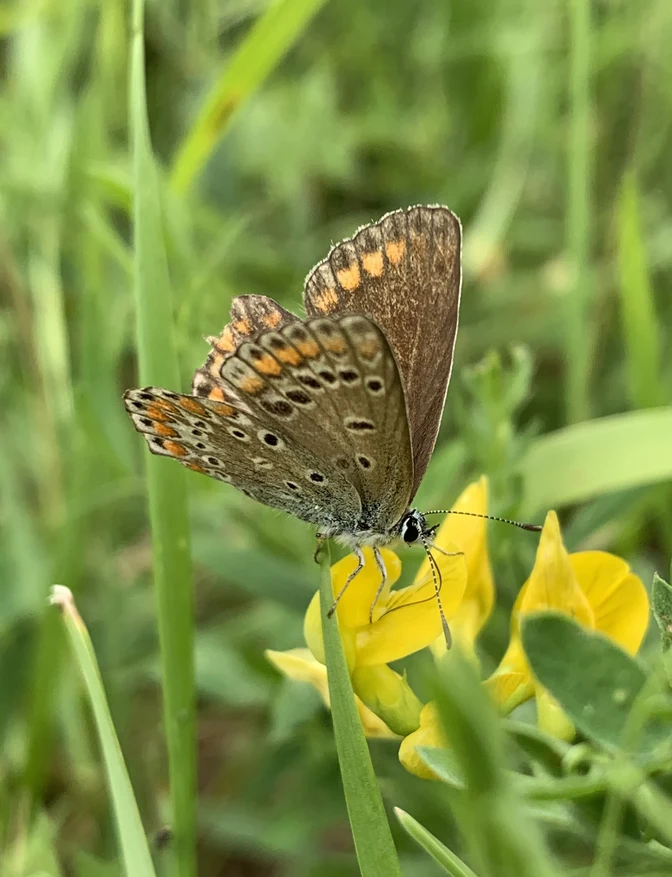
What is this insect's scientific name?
Polyommatus icarus
